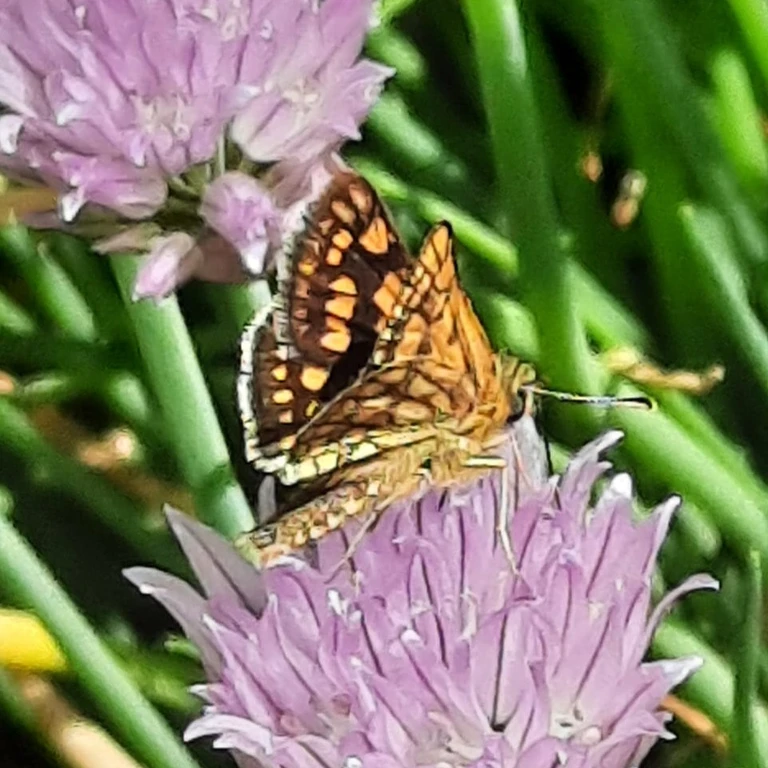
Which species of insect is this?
Carterocephalus palaemon
